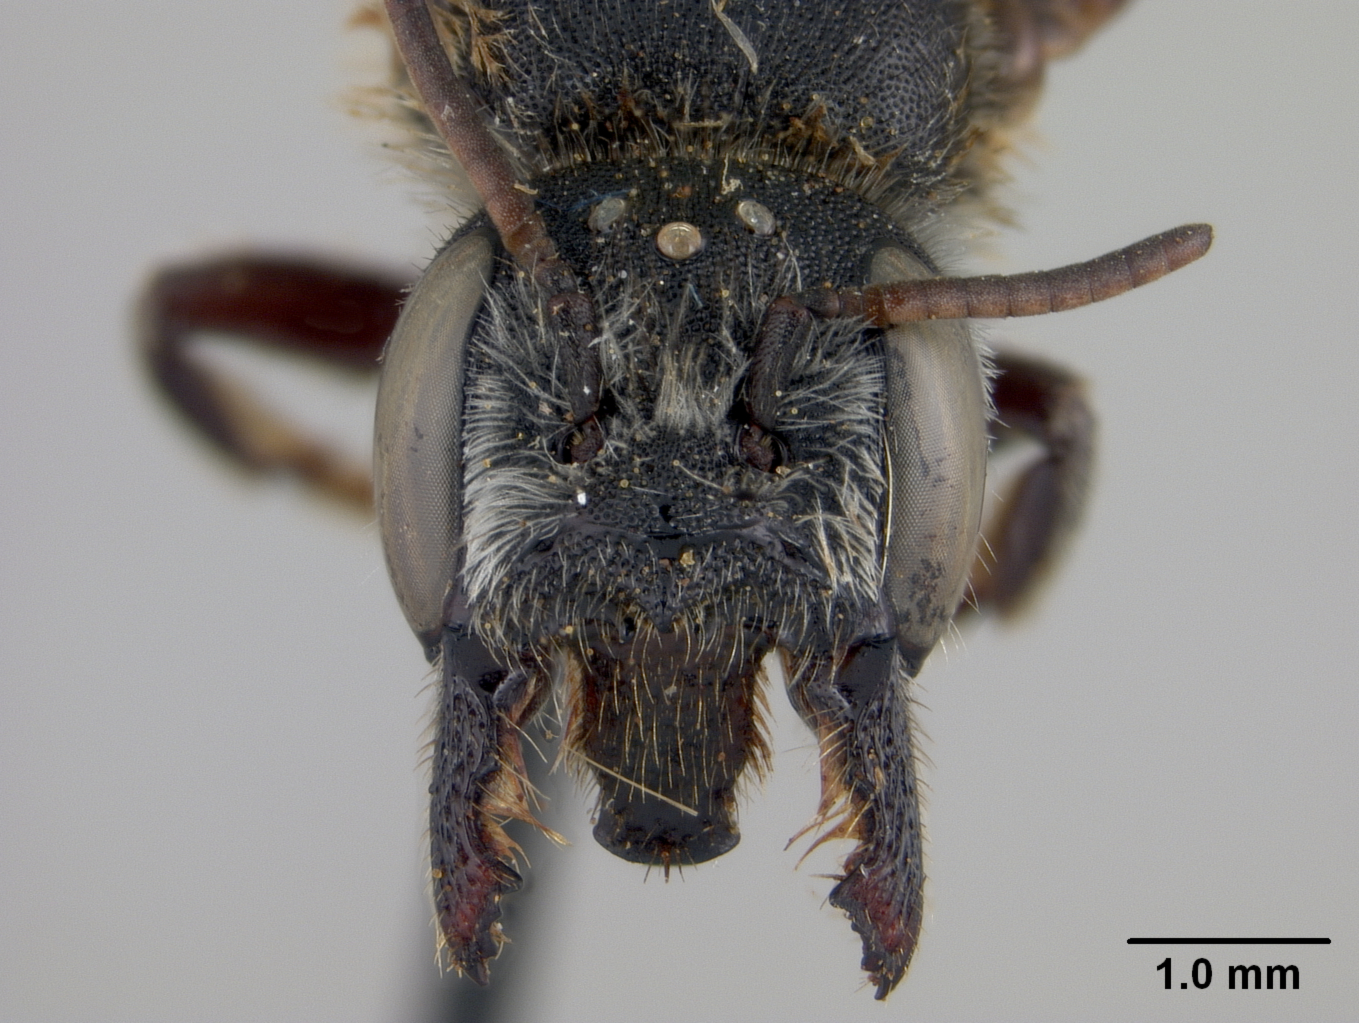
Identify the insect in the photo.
Megachile texensis
